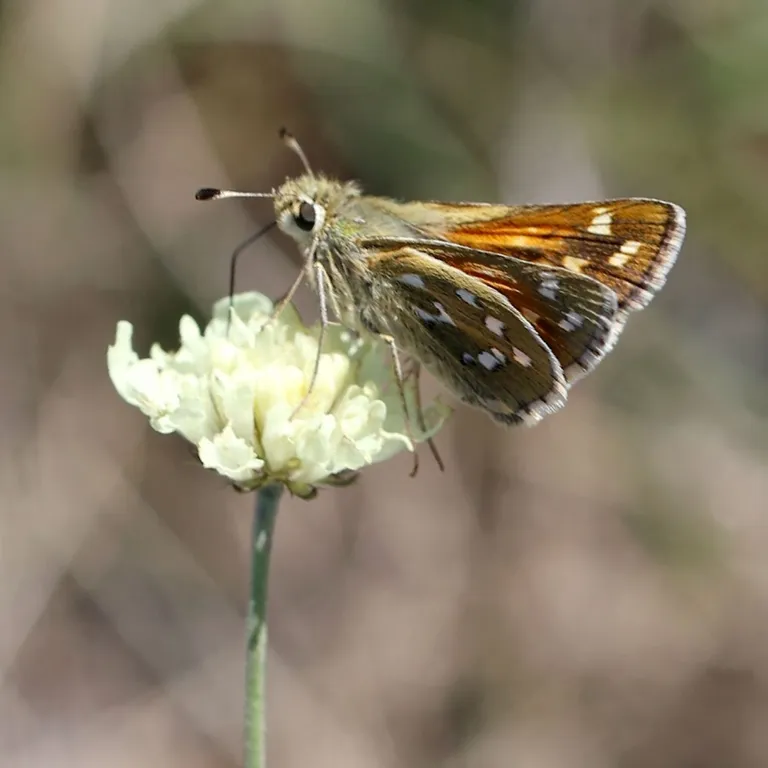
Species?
Hesperia comma
